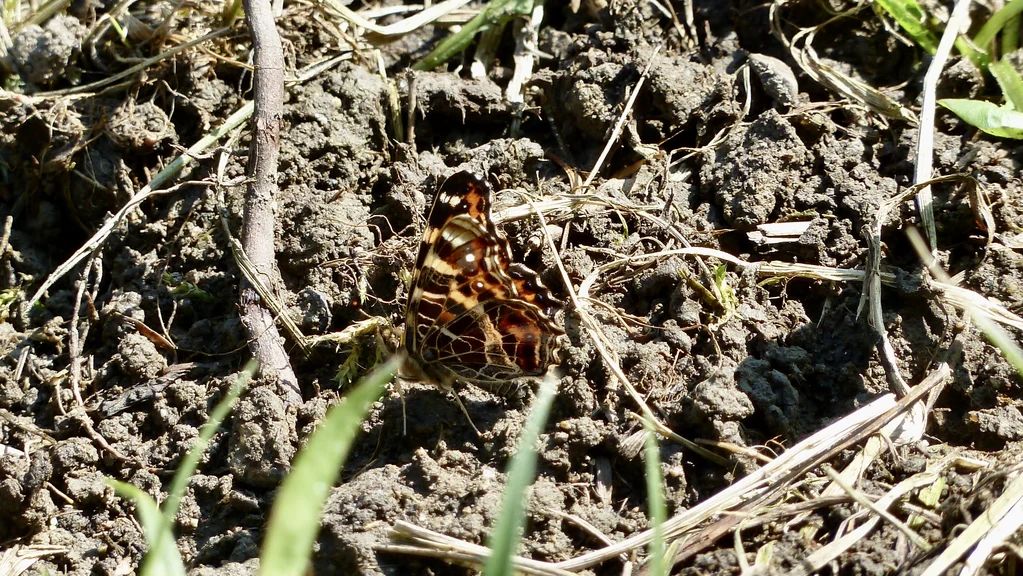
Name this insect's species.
Araschnia levana
